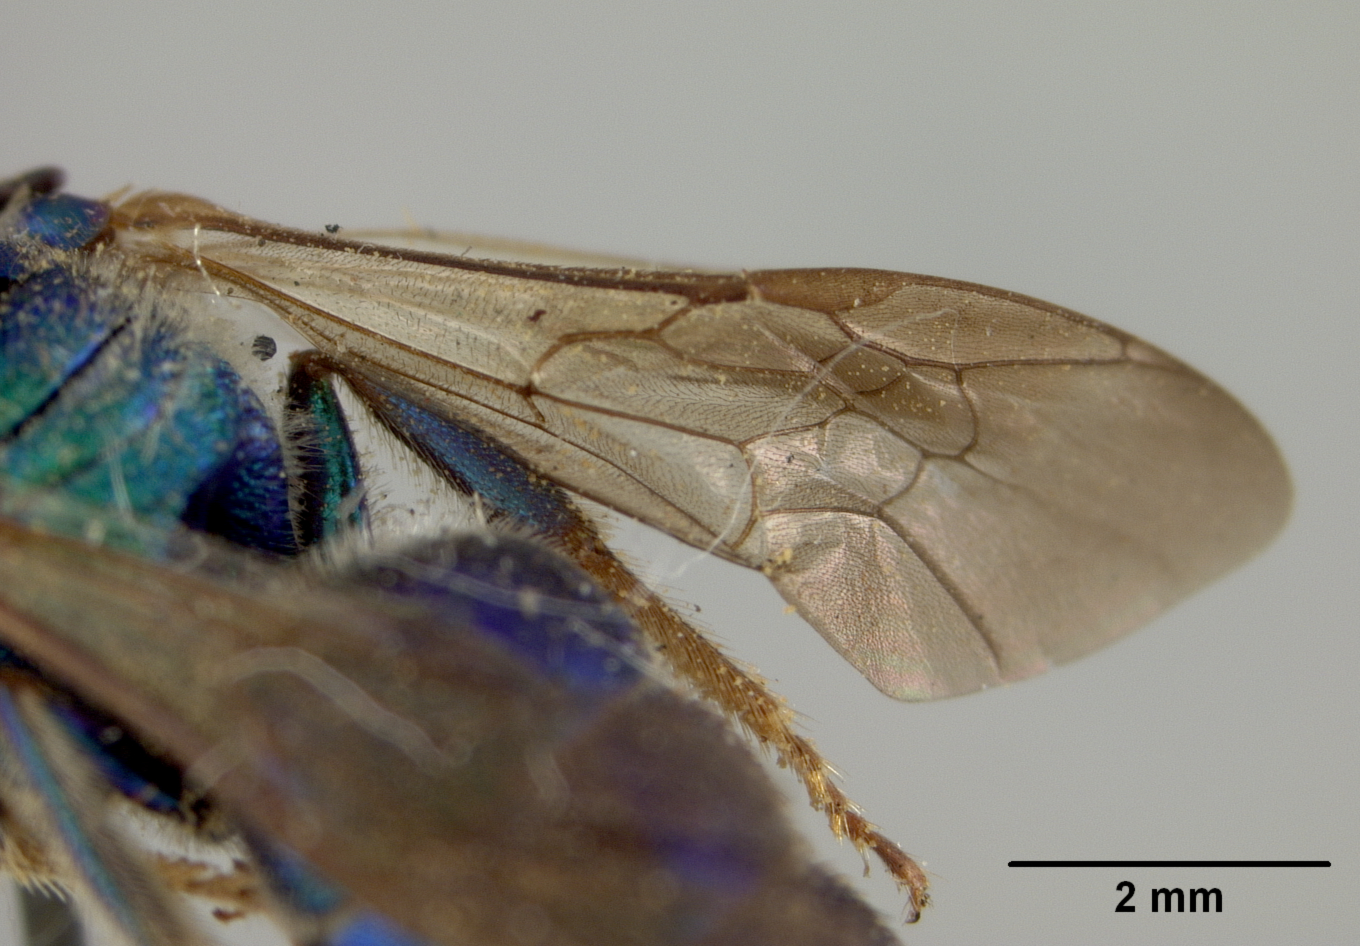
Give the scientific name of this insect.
Augochlora floridica
